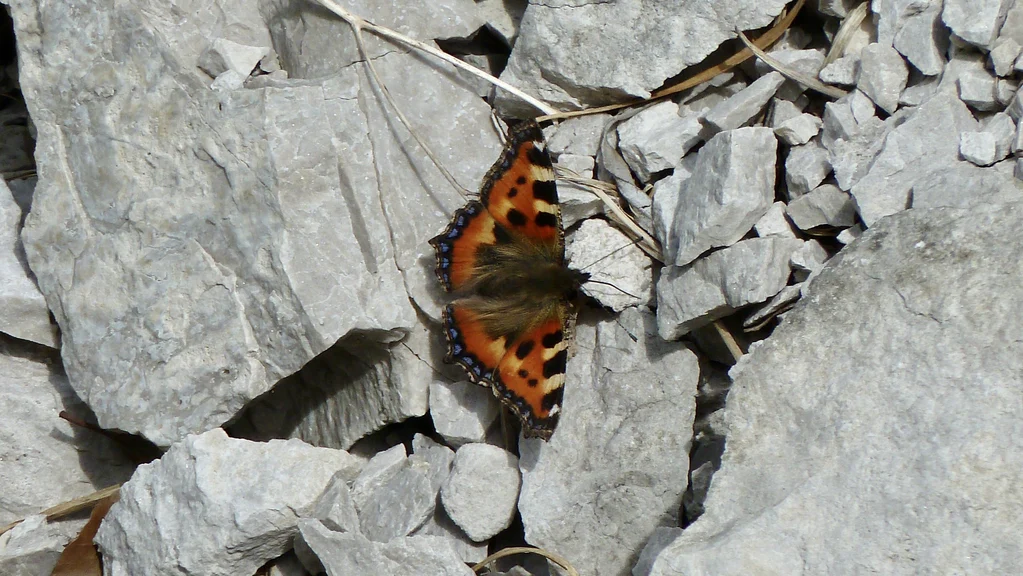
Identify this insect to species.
Aglais urticae
